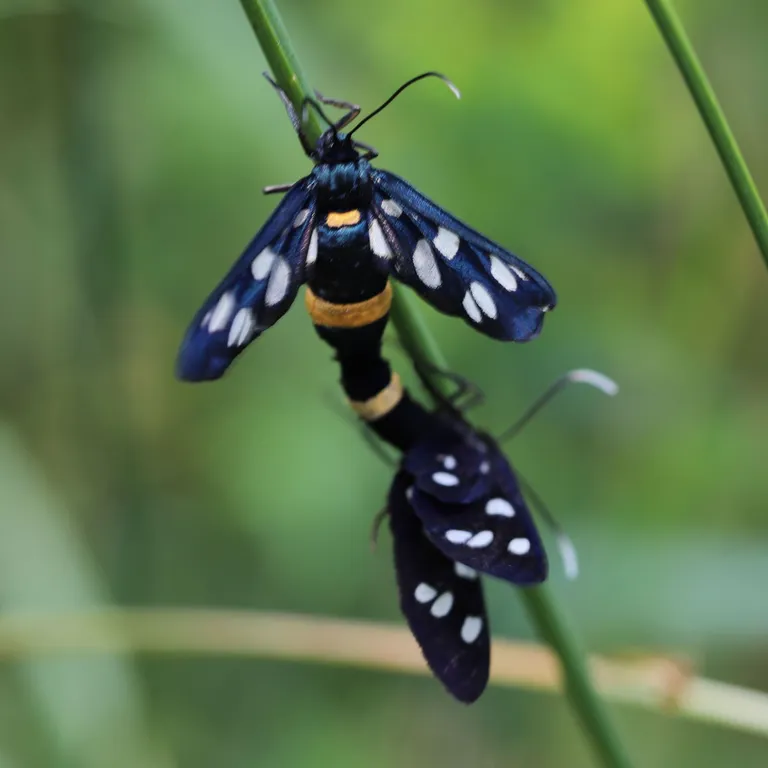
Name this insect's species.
Amata phegea
